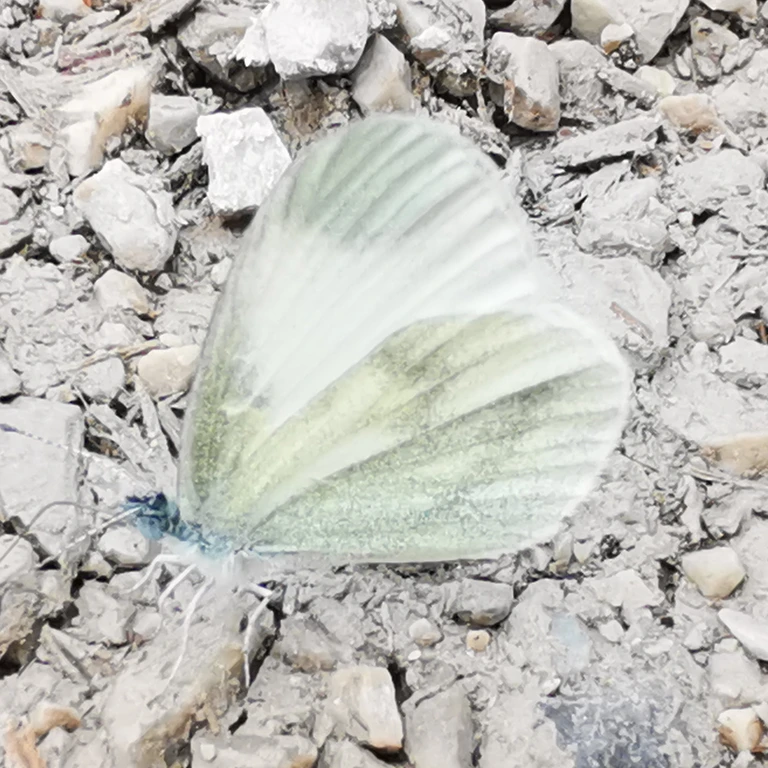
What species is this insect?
Leptidea sinapis/juvernica
